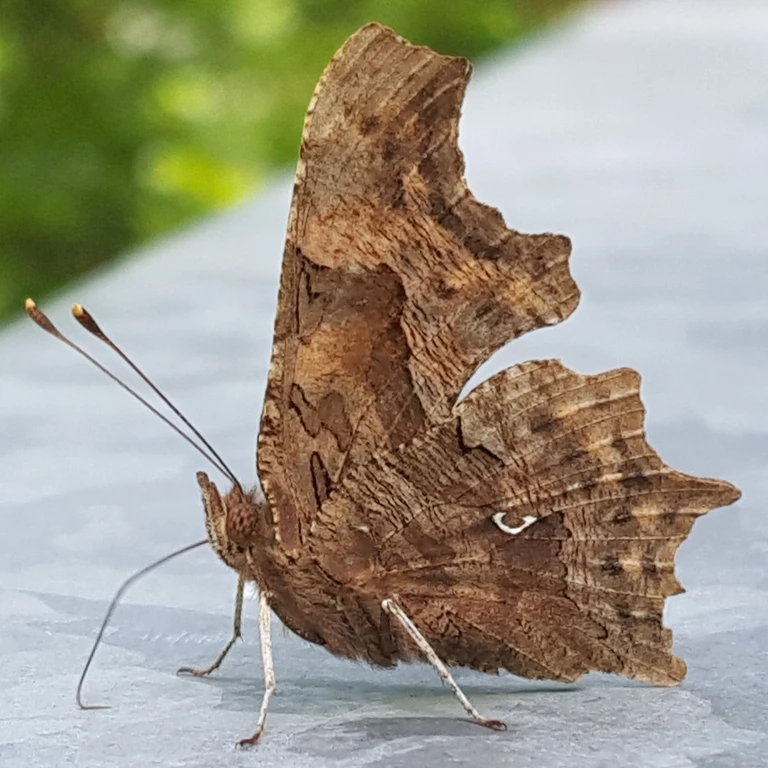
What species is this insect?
Polygonia c-album
